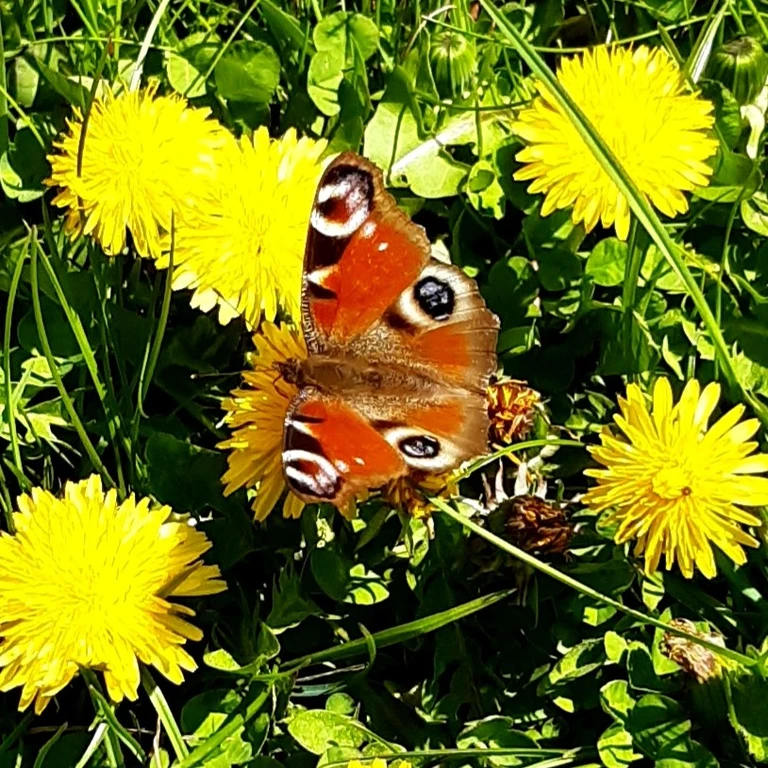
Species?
Aglais io
